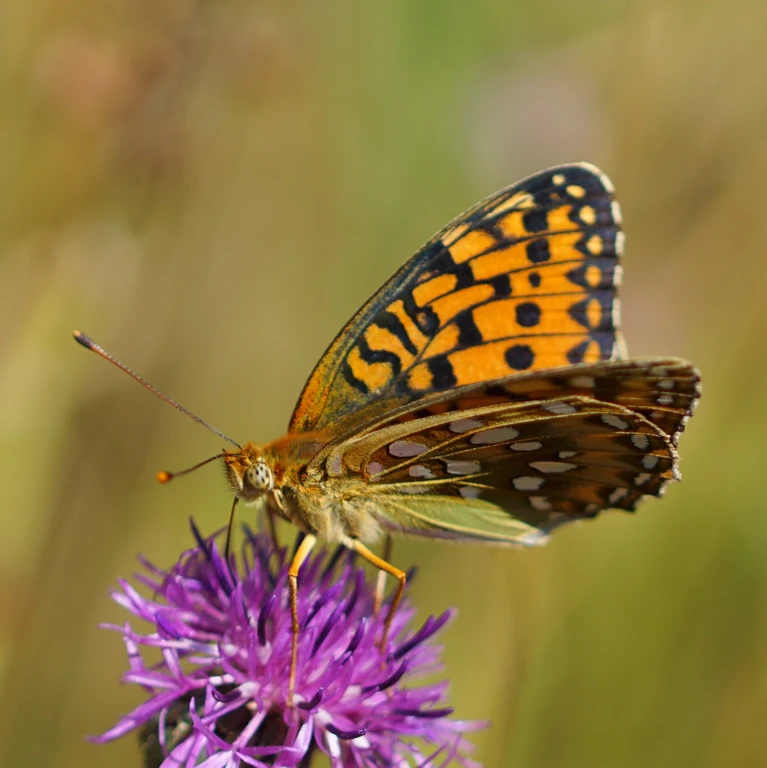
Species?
Speyeria aglaja
